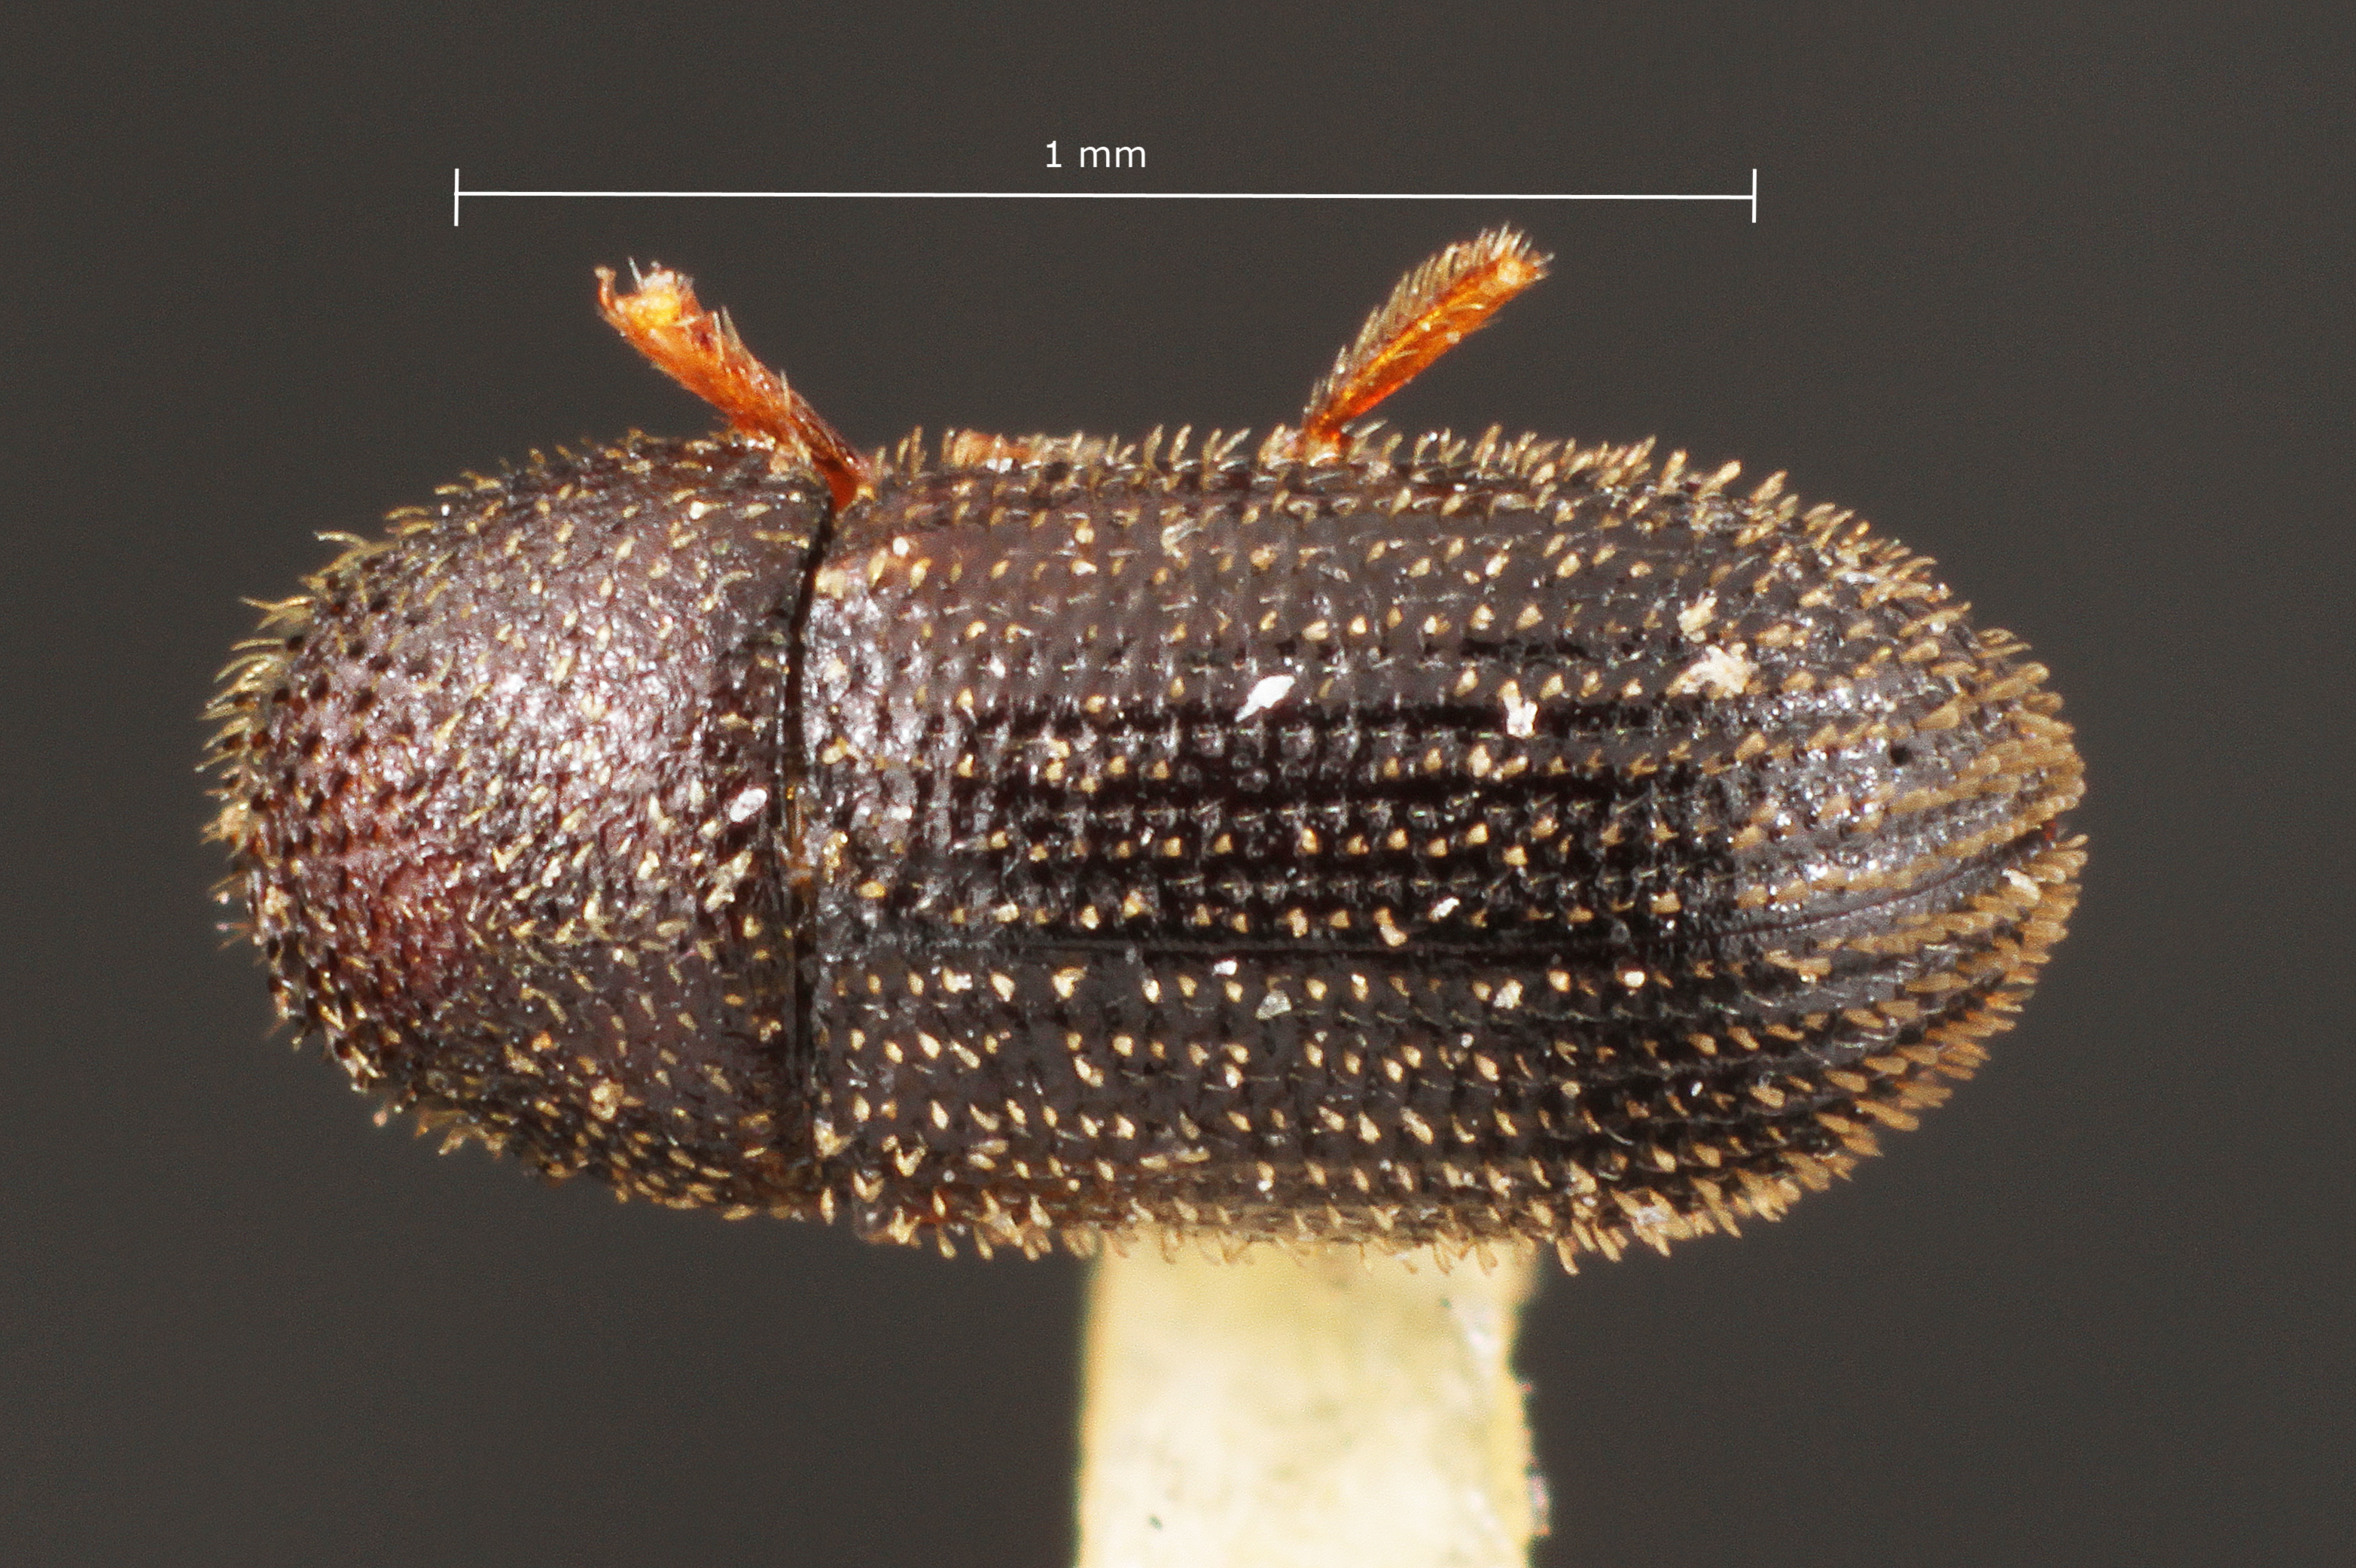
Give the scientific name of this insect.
Stephanoderes multidentatus
